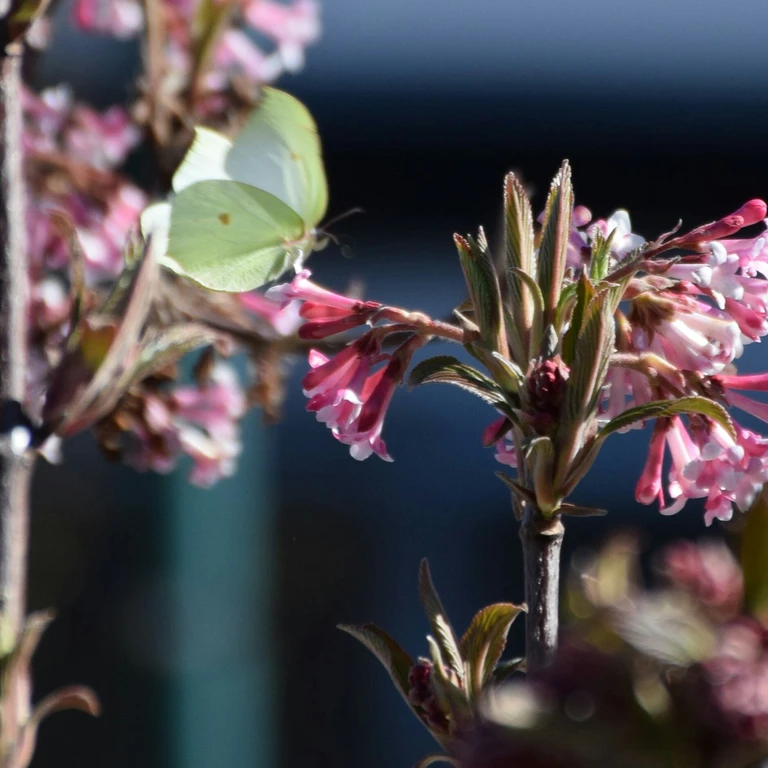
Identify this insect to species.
Gonepteryx rhamni
